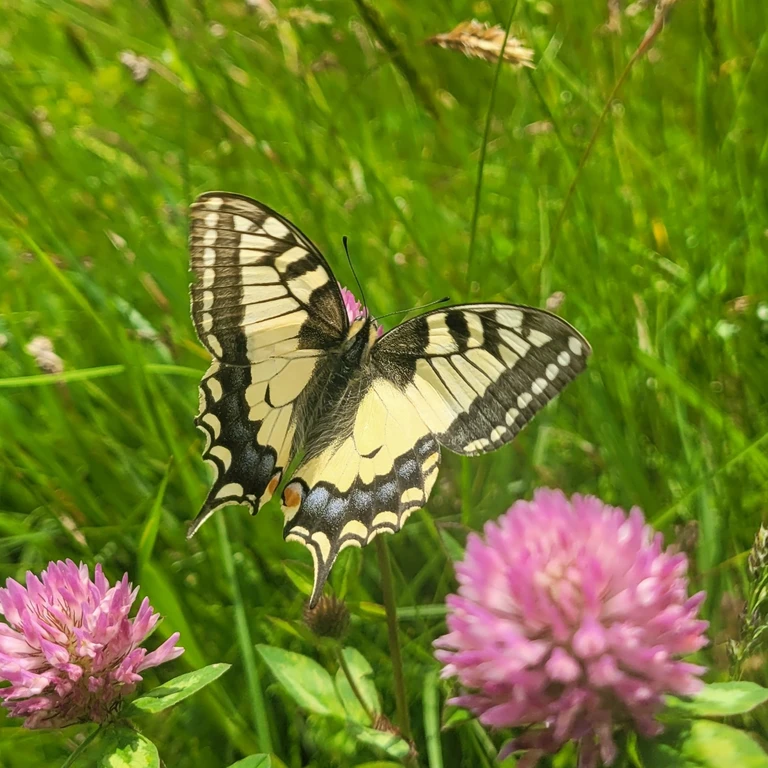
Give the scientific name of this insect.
Papilio machaon
